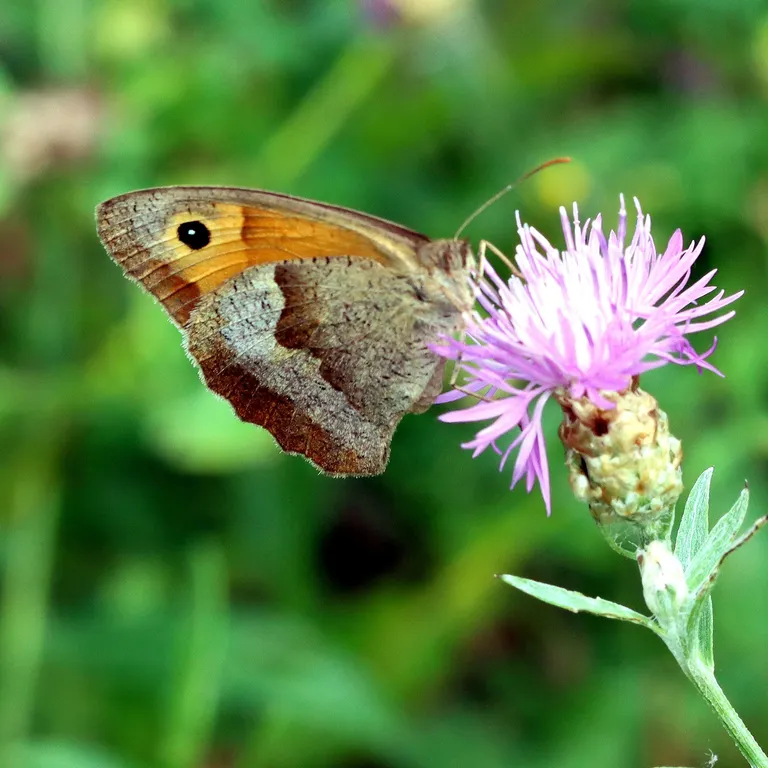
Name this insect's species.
Maniola jurtina
